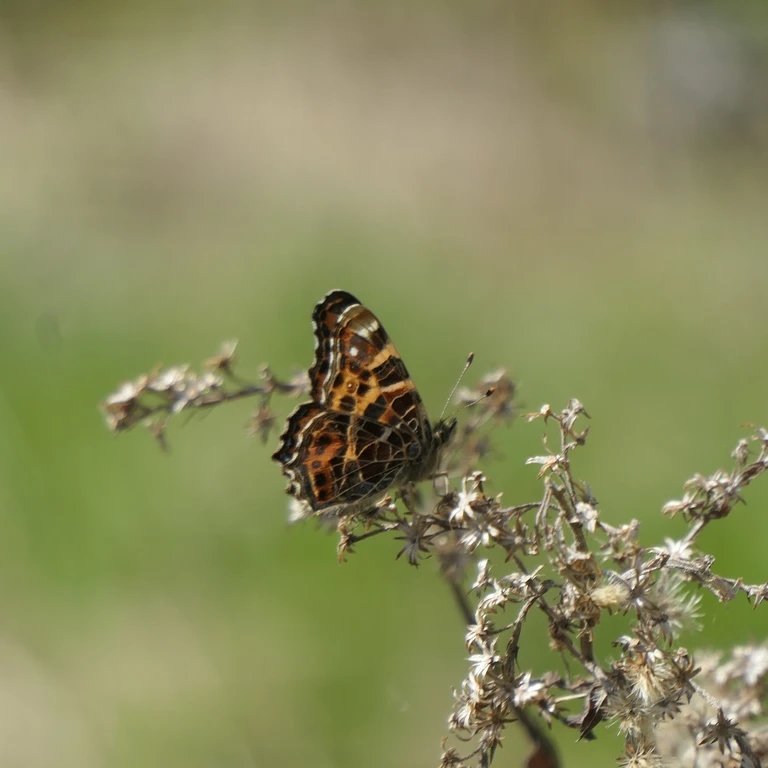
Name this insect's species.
Araschnia levana
